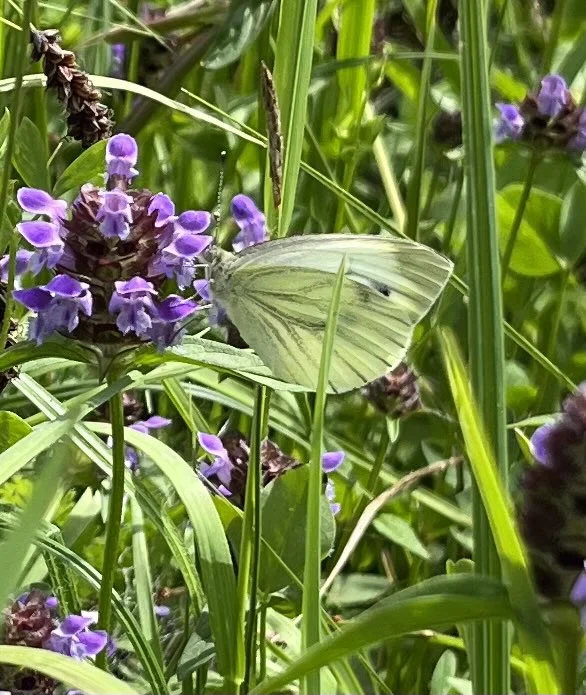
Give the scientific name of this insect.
Pieris napi
